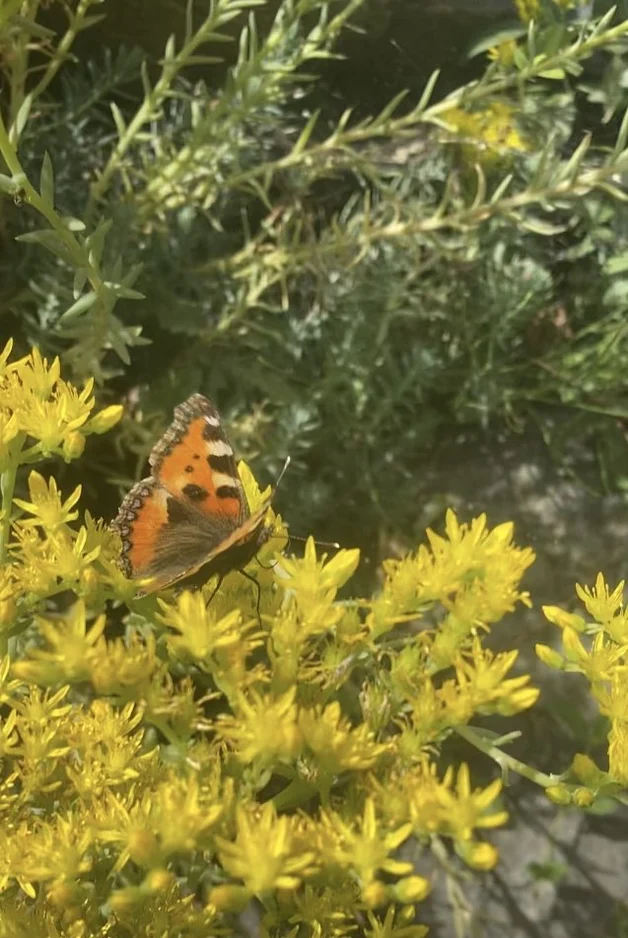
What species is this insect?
Aglais urticae
